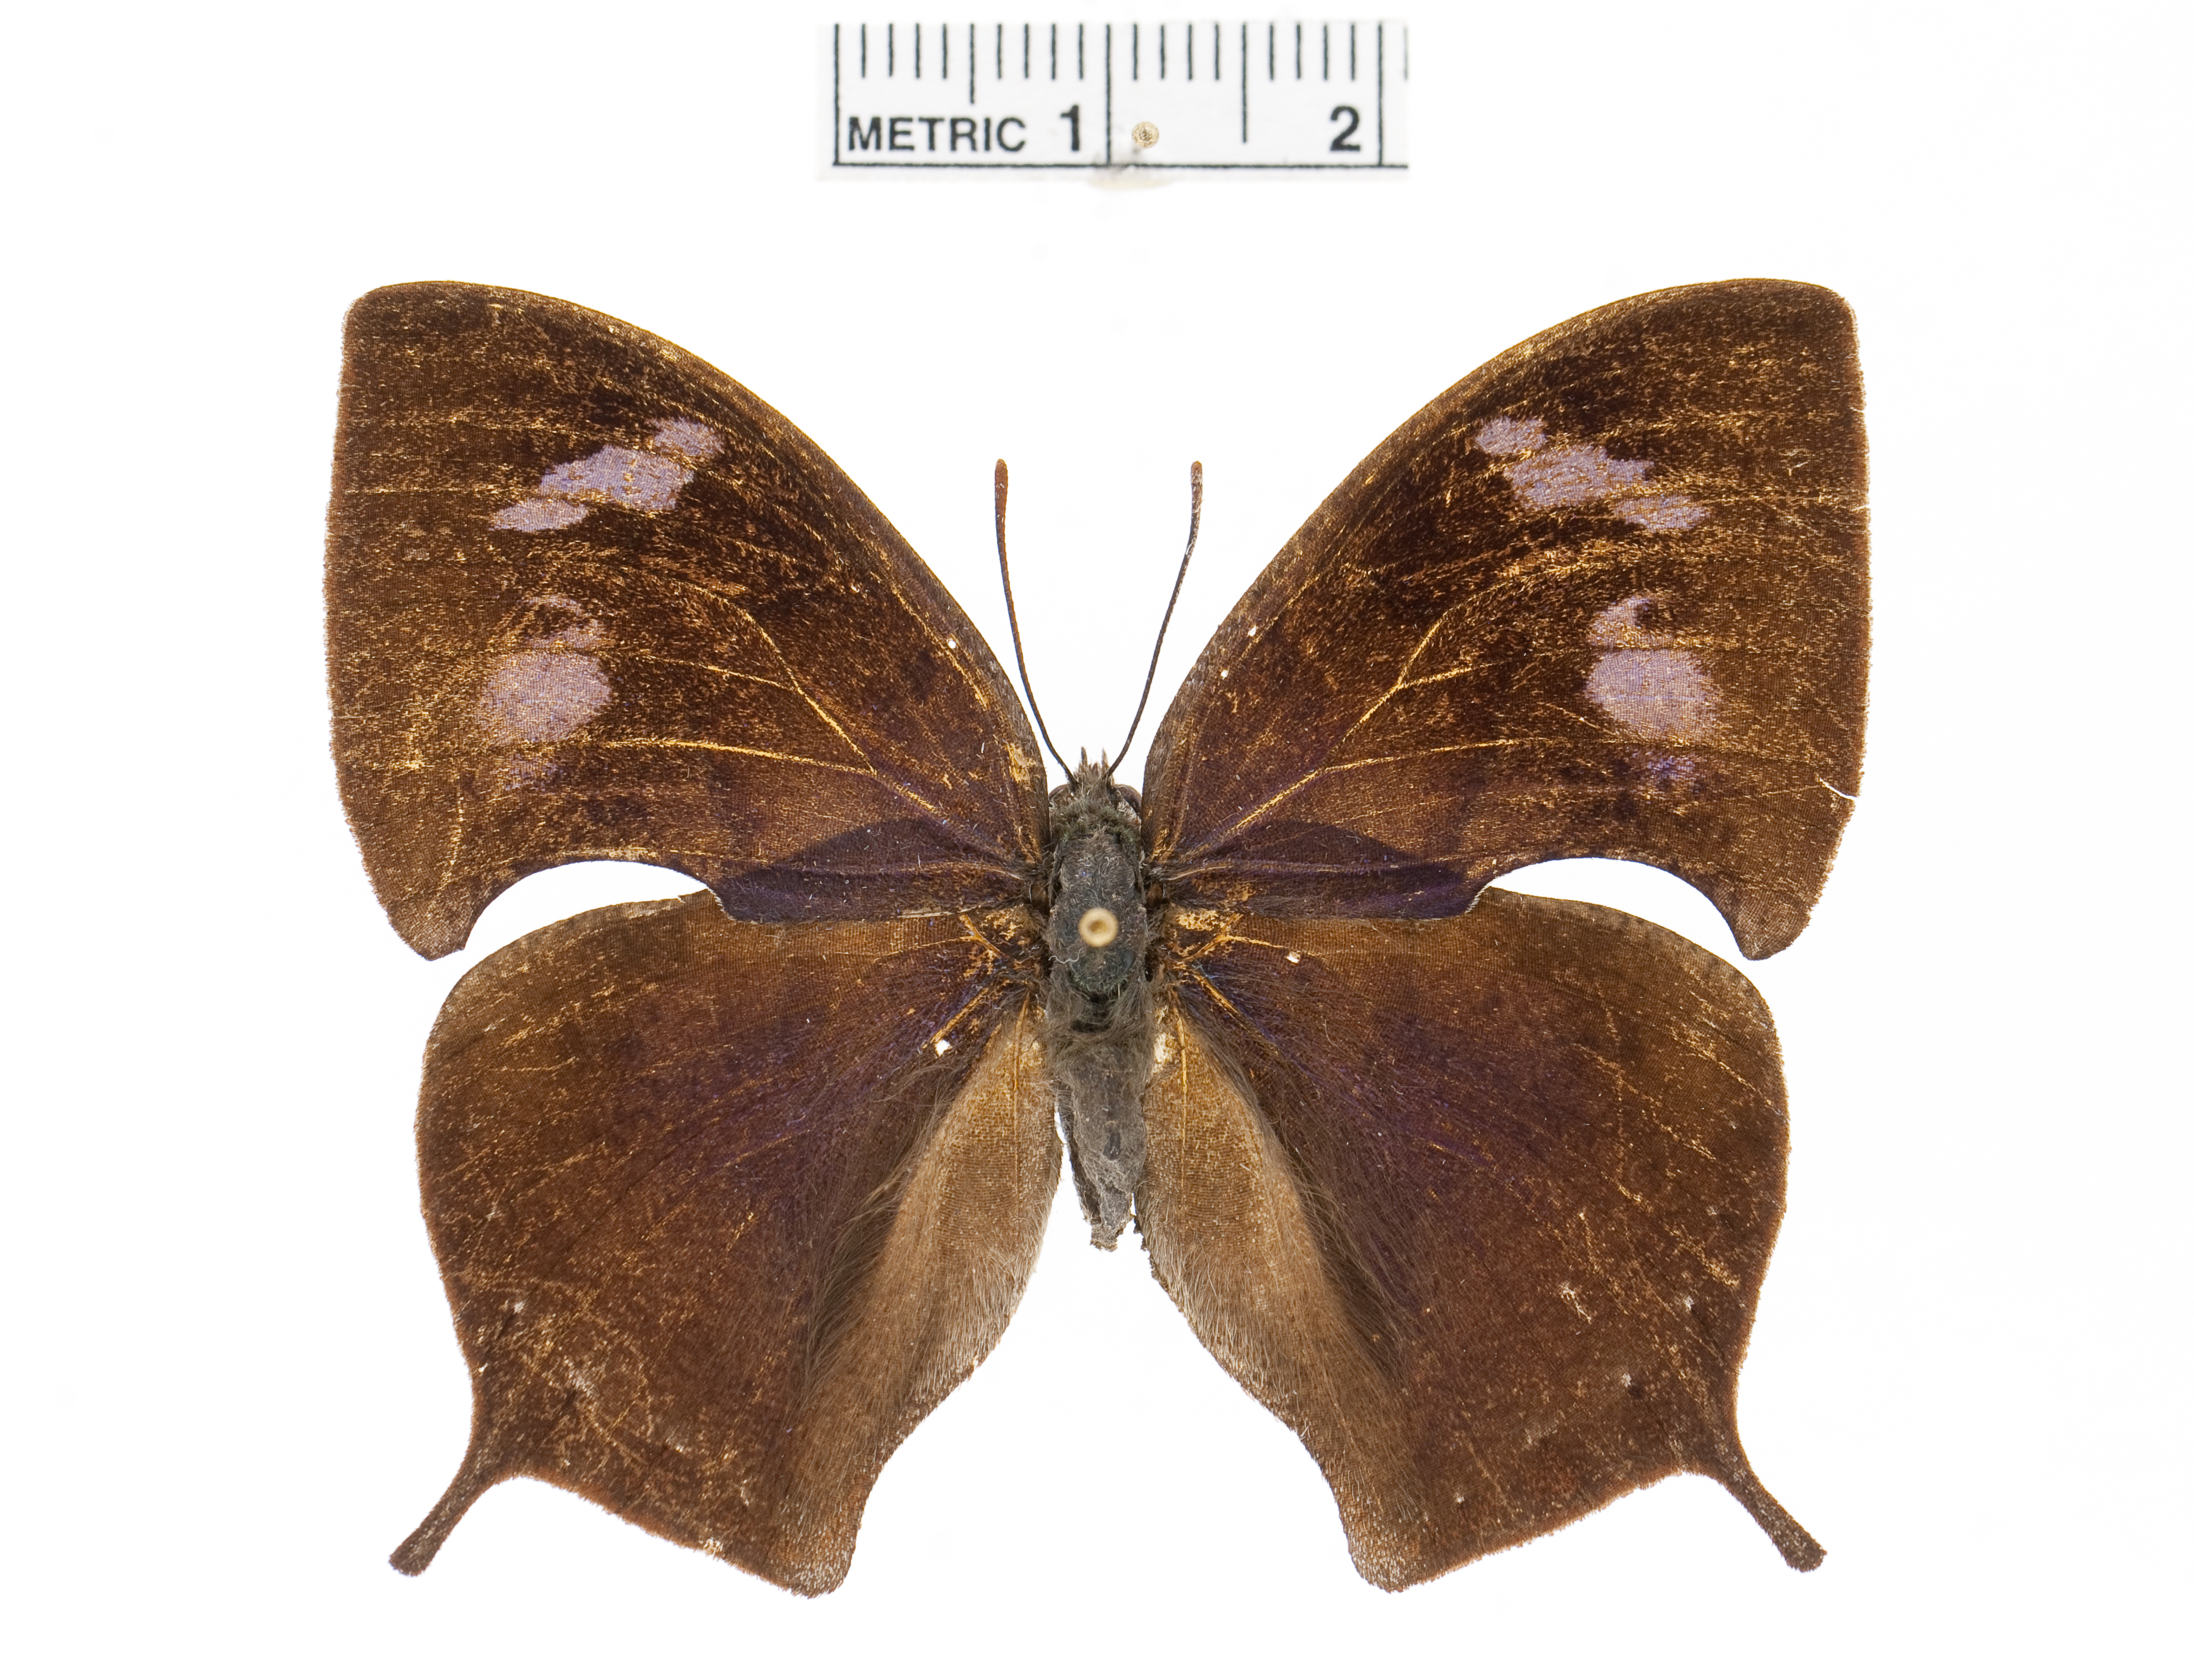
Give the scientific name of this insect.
Memphis otrere
